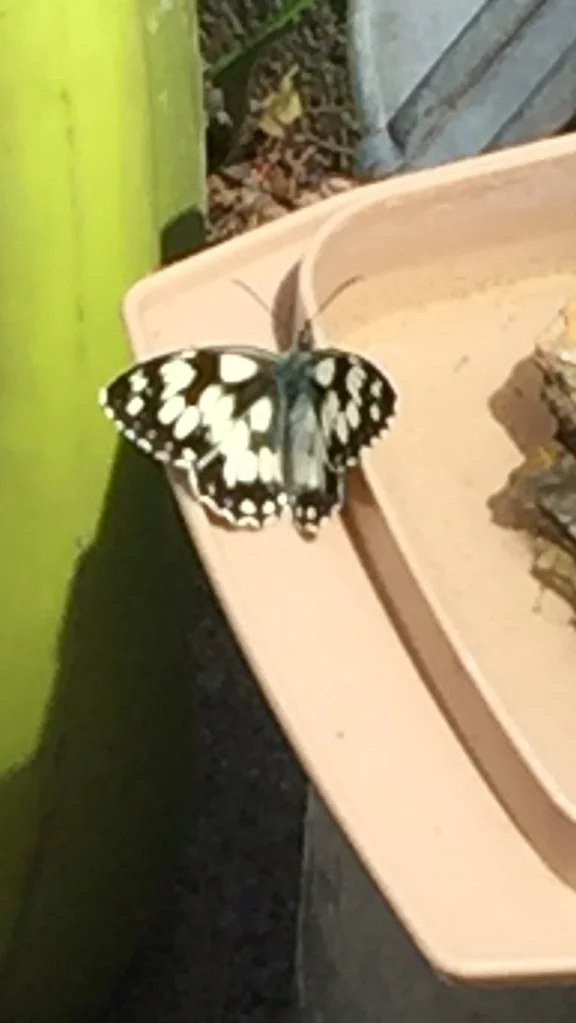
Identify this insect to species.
Melanargia galathea
